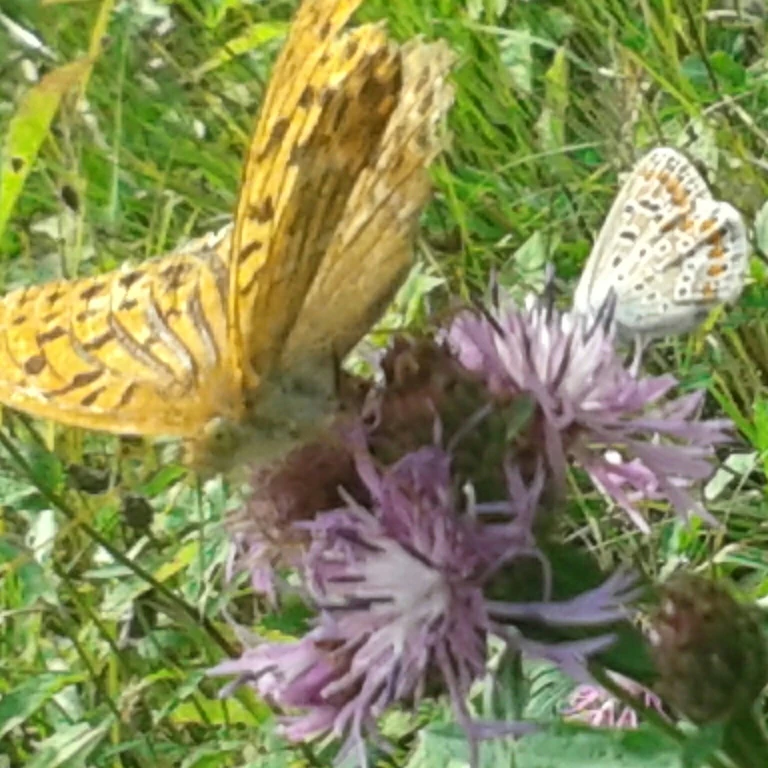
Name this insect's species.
Polyommatus icarus
